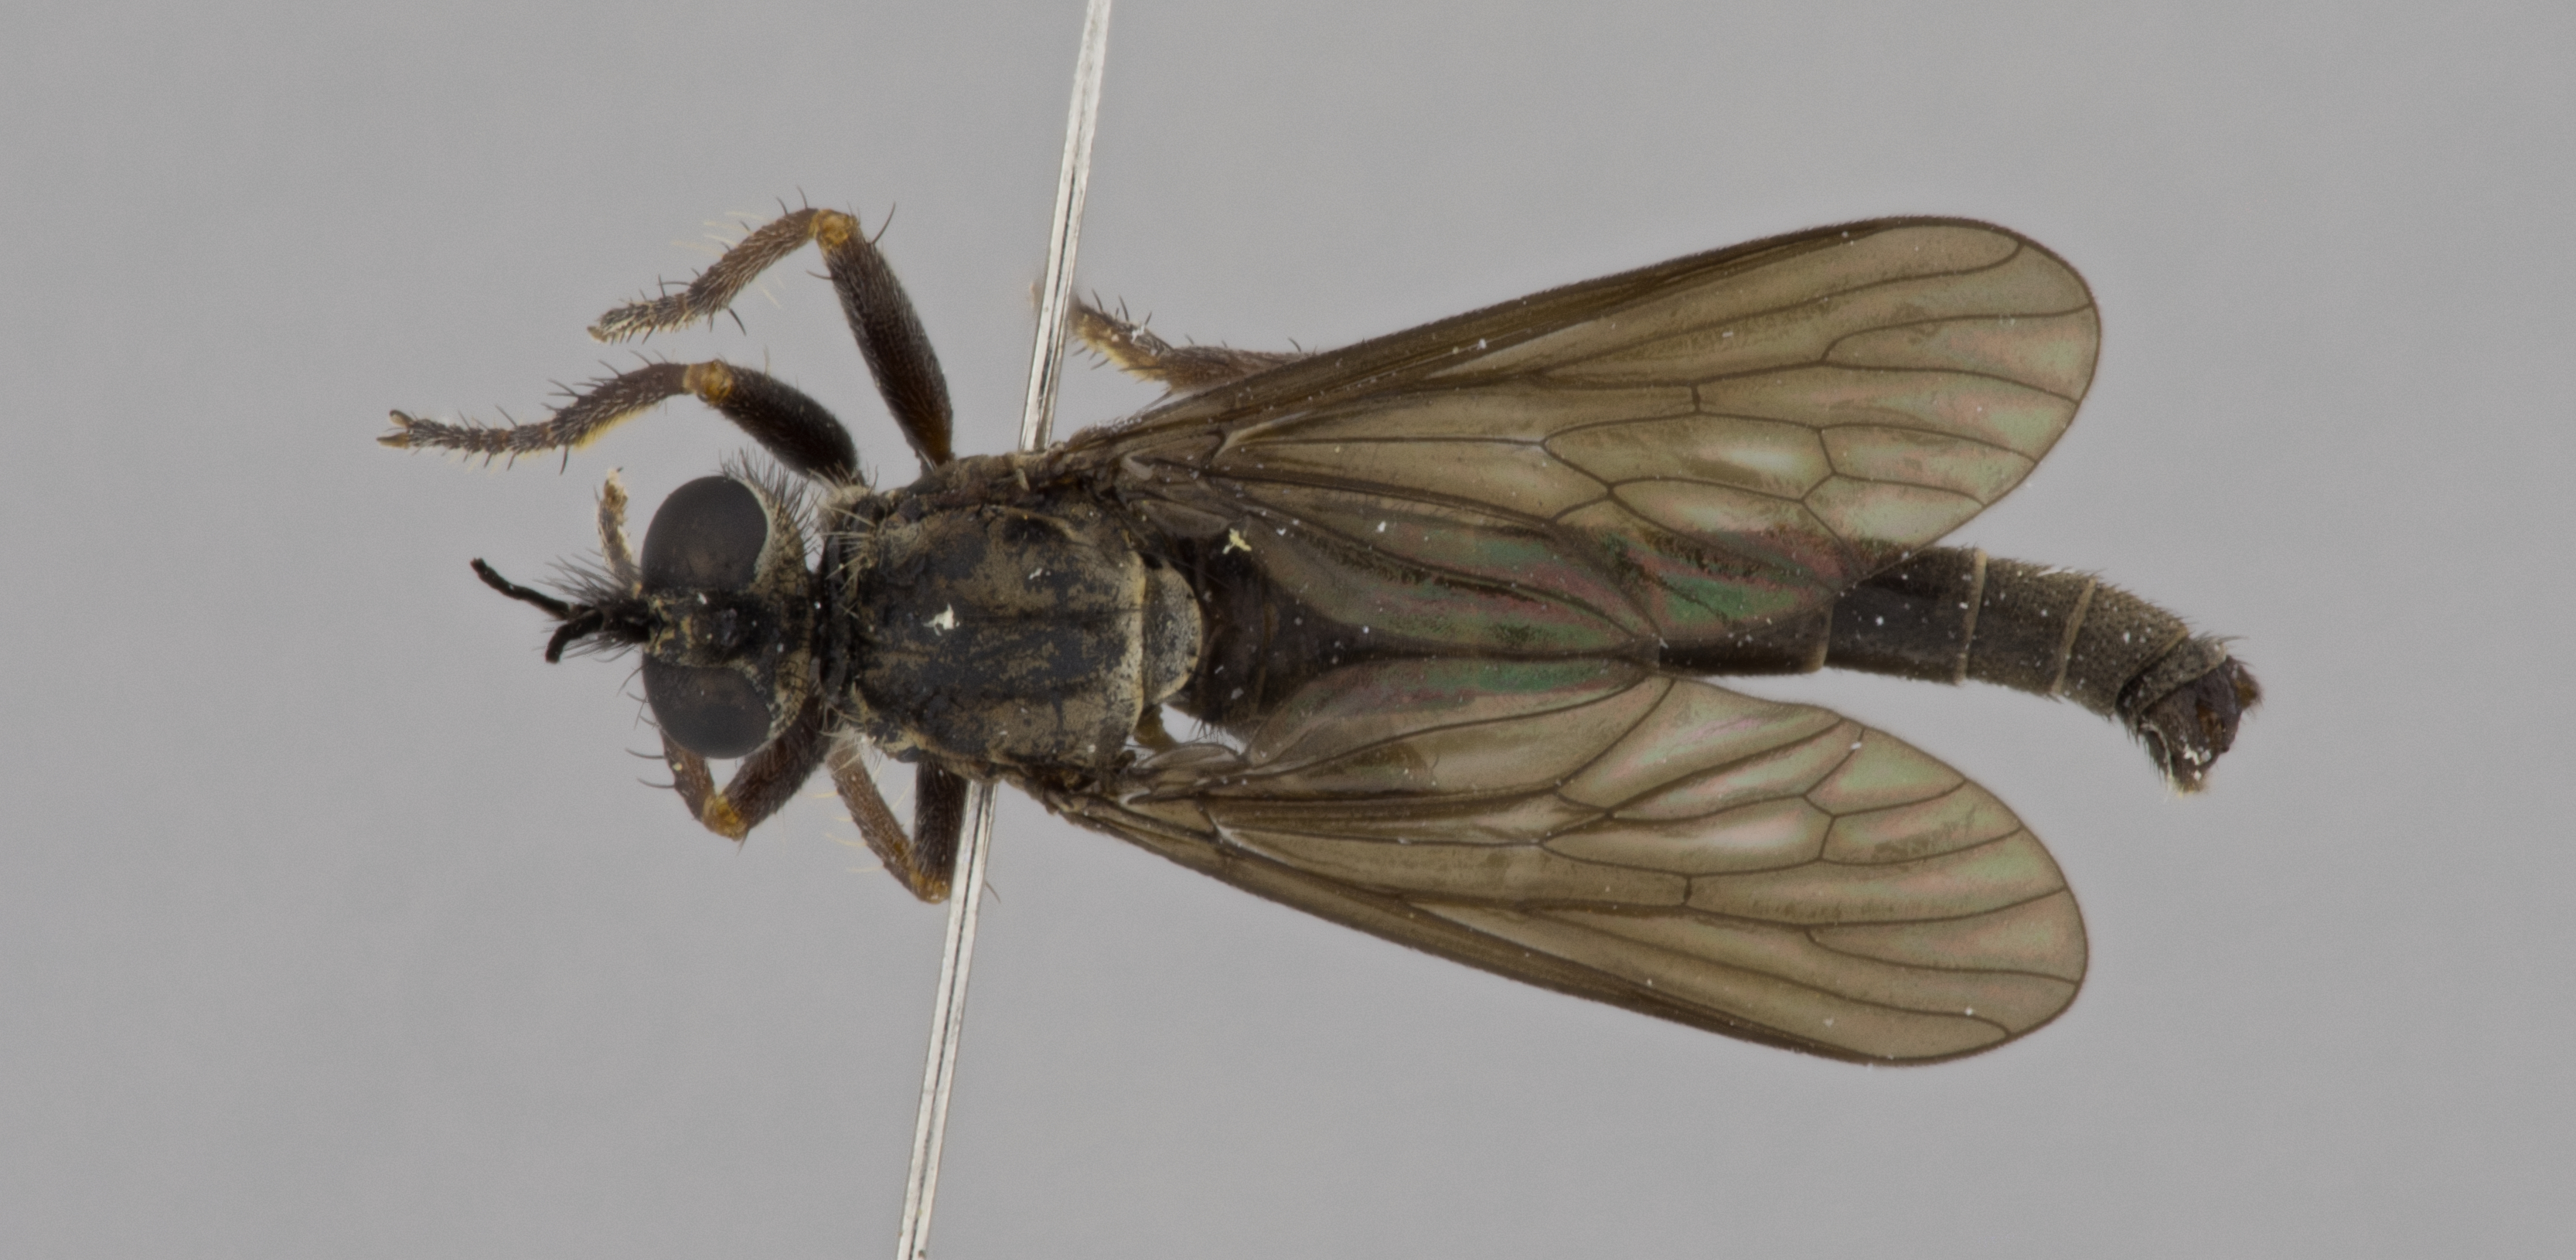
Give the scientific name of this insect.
Haroldia trivialis
